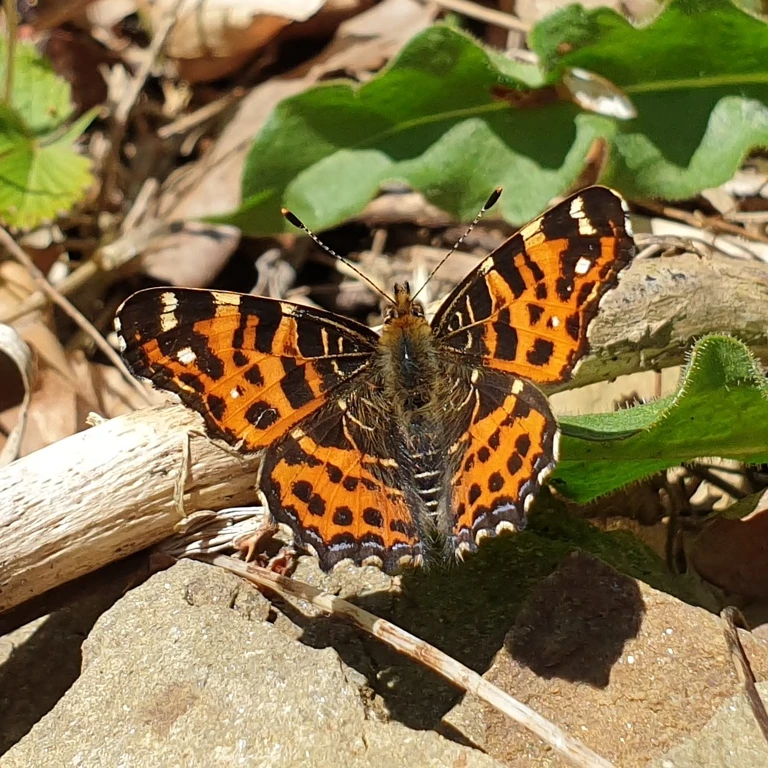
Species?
Araschnia levana
